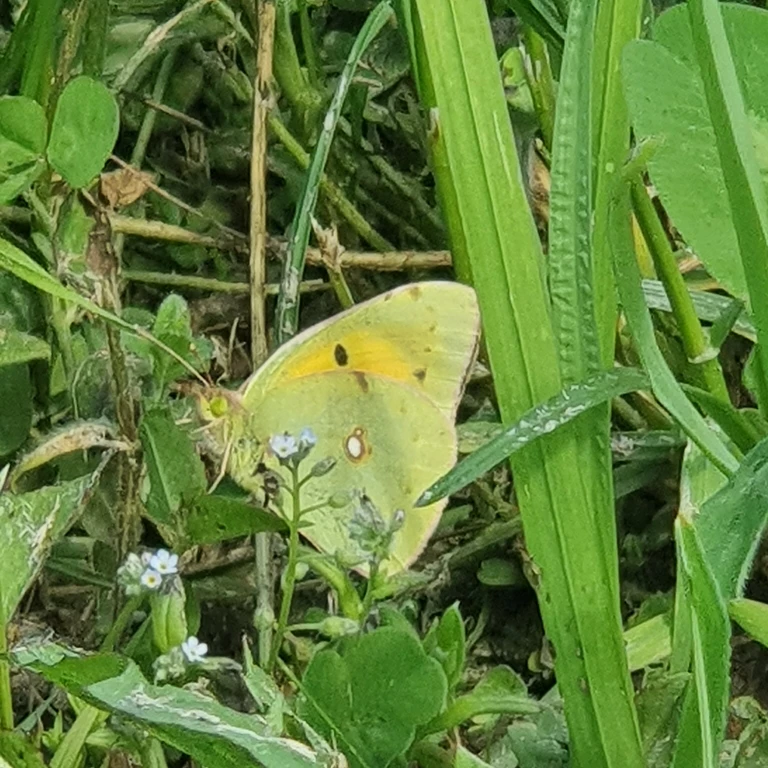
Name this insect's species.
Colias croceus
